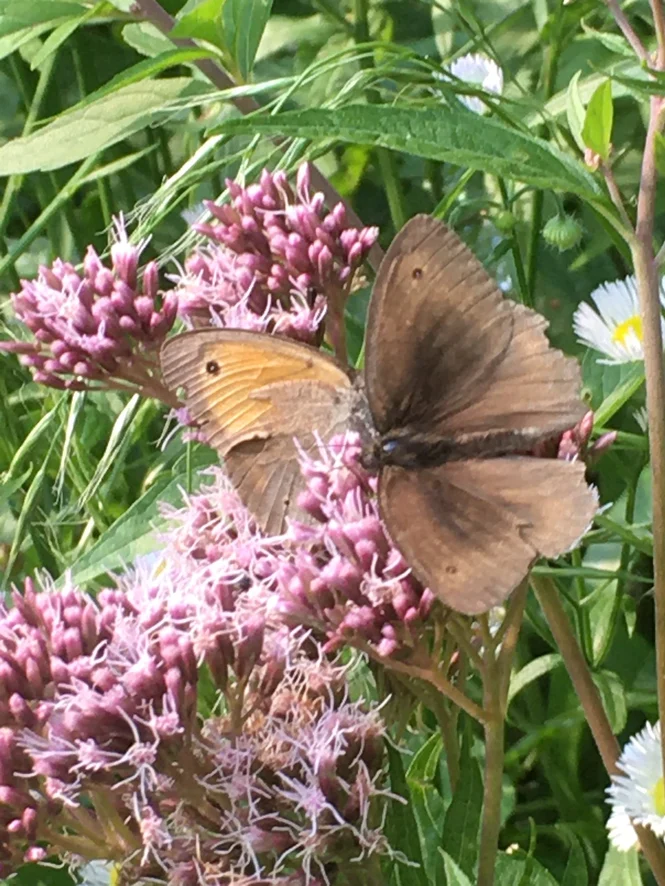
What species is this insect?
Maniola jurtina
